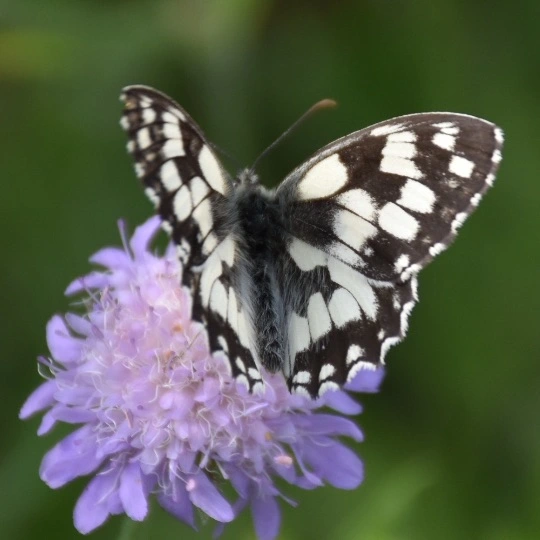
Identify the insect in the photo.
Melanargia galathea
